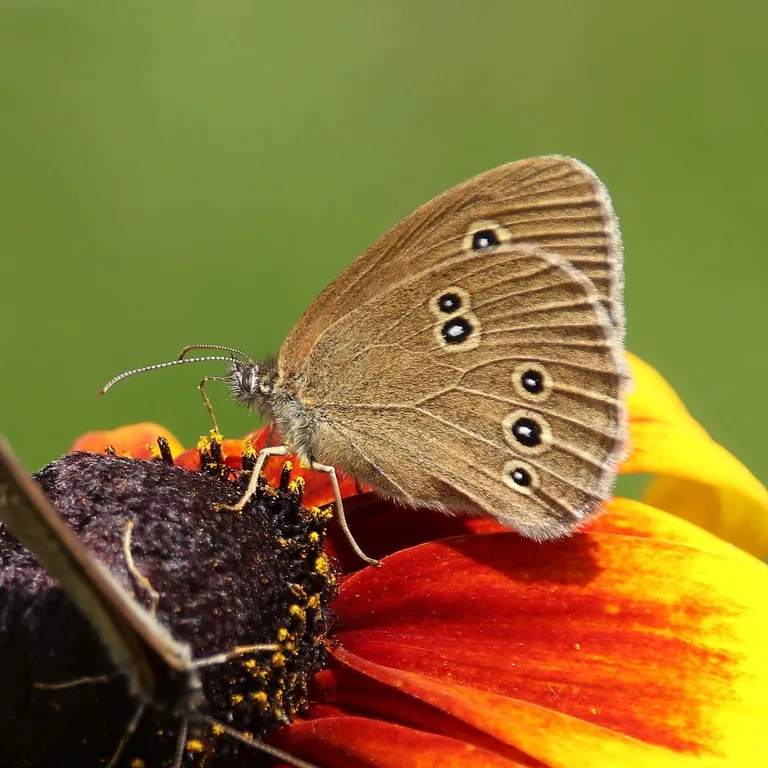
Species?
Aphantopus hyperantus
